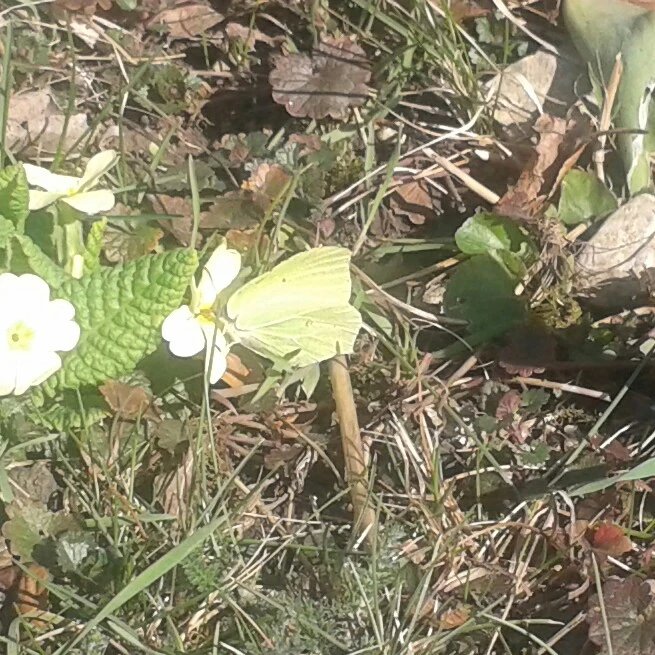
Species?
Gonepteryx rhamni
